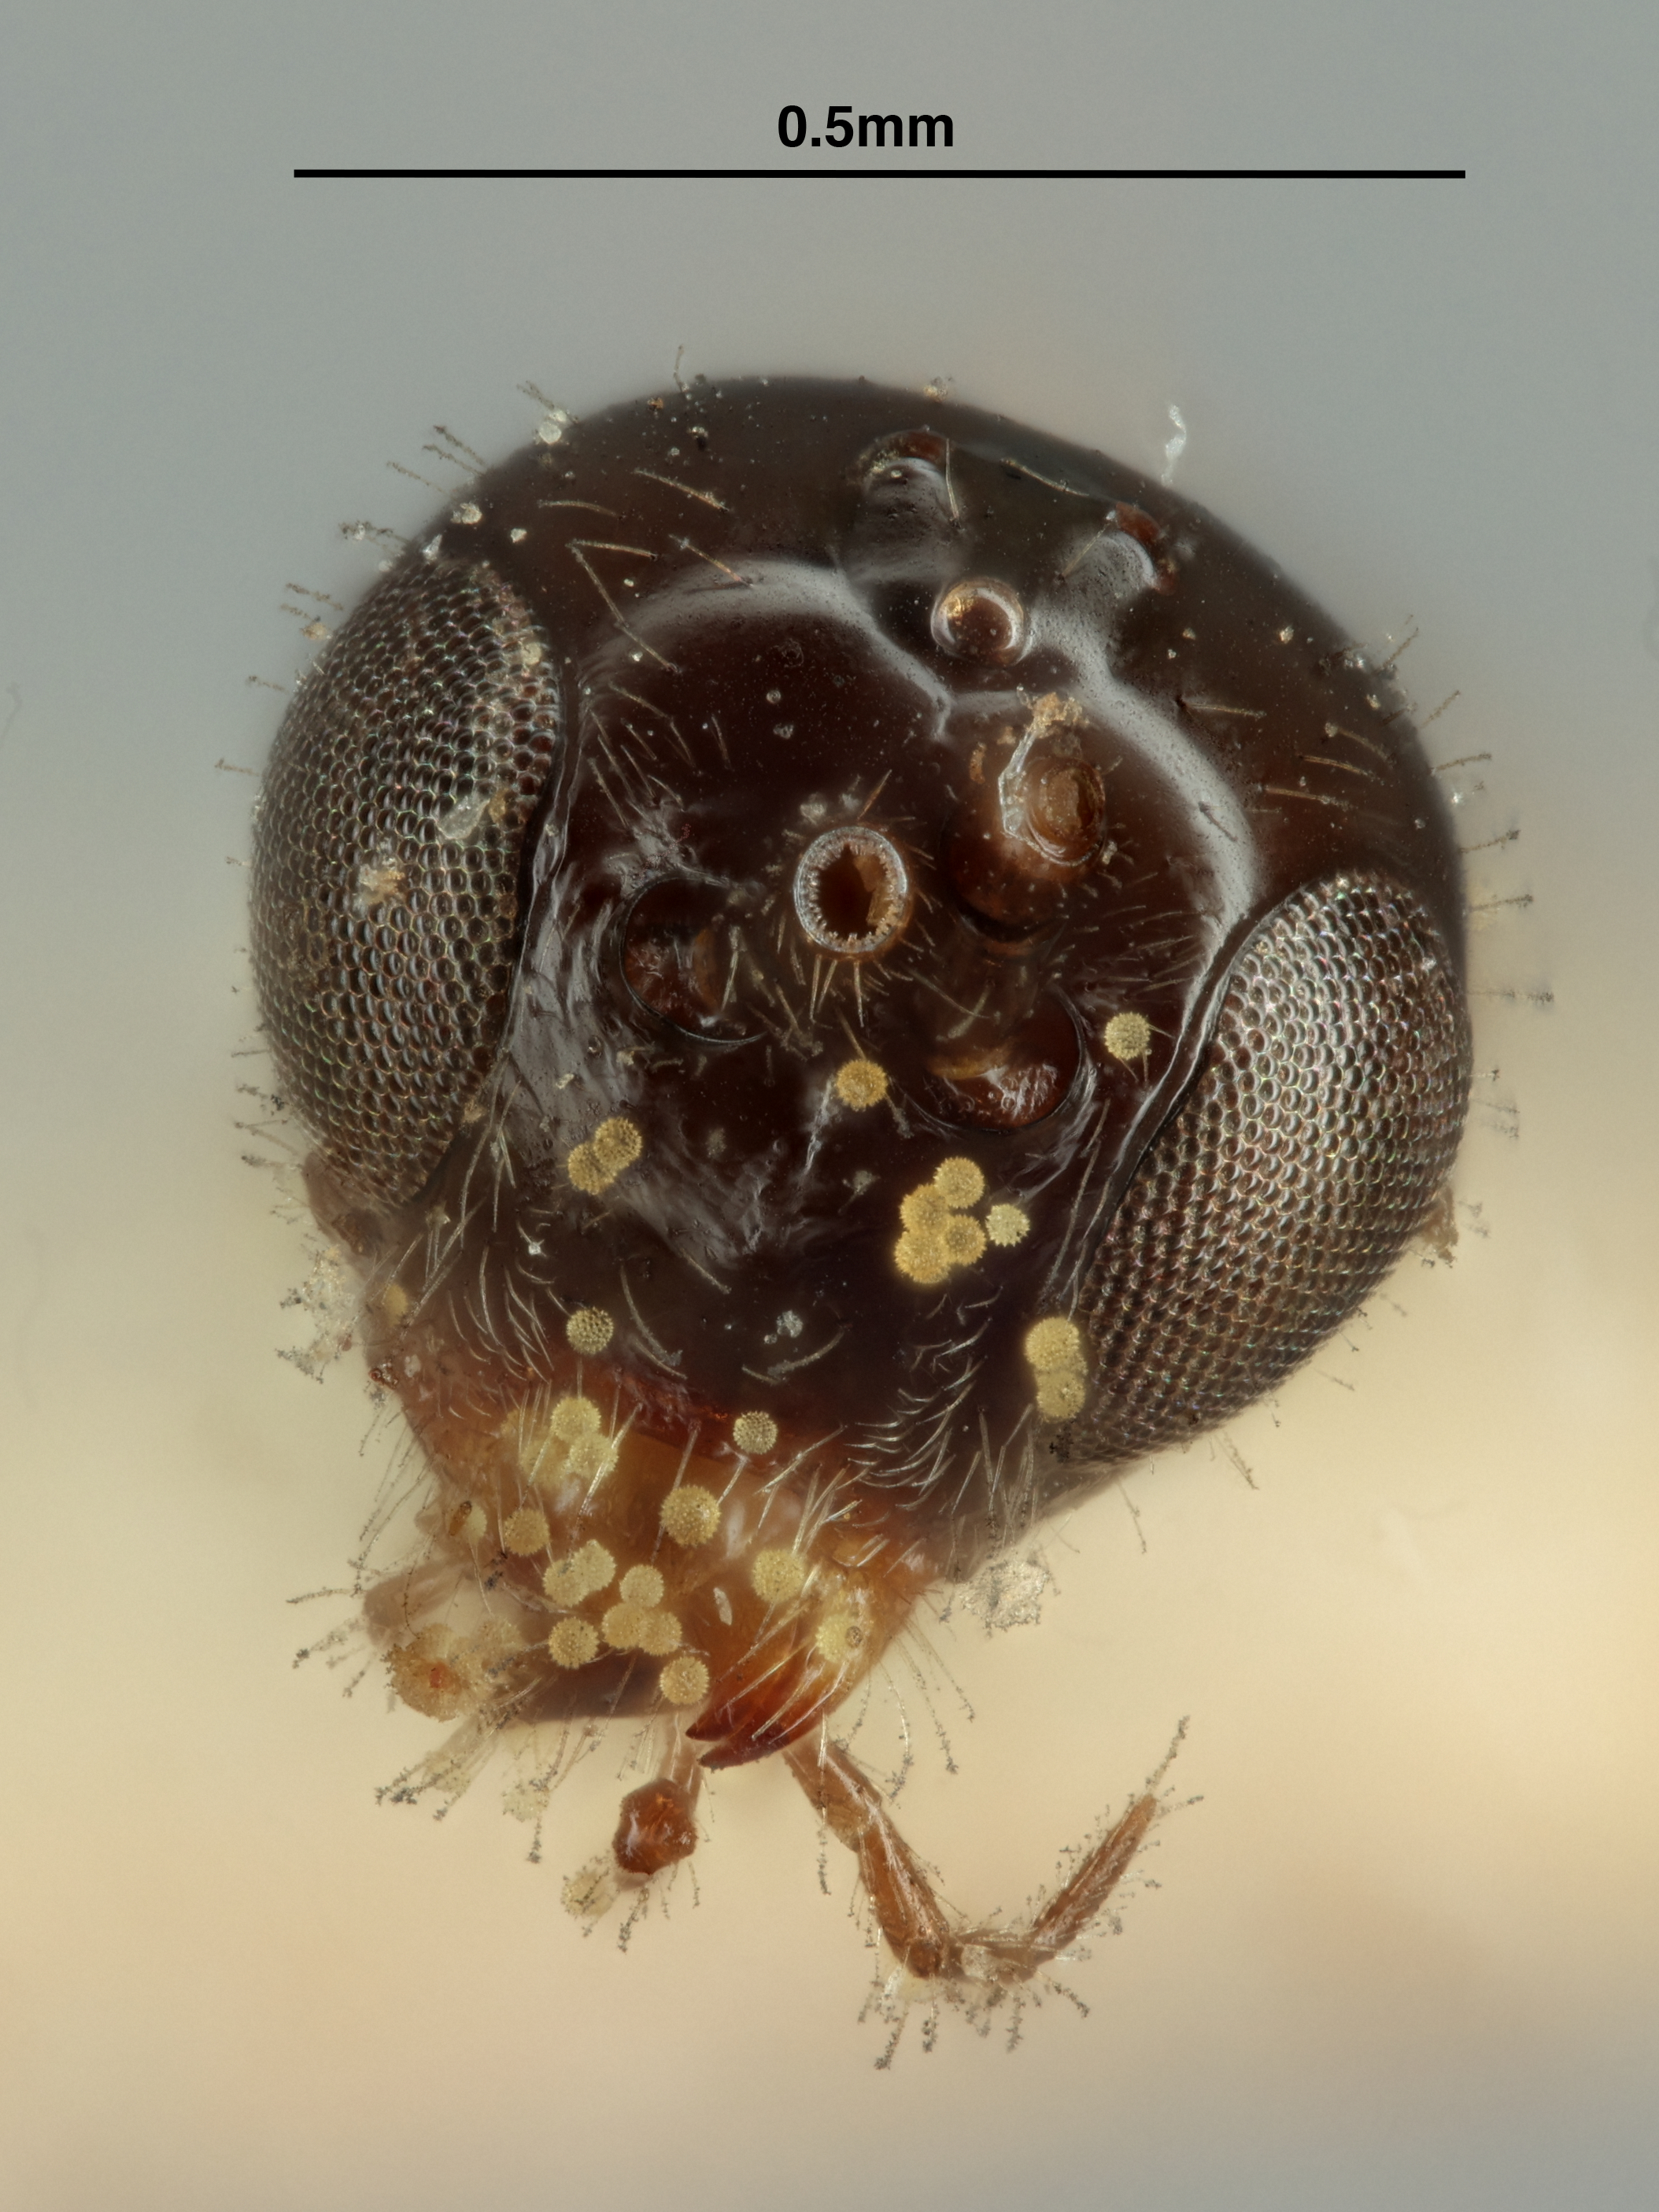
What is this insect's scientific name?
Bracon politus
